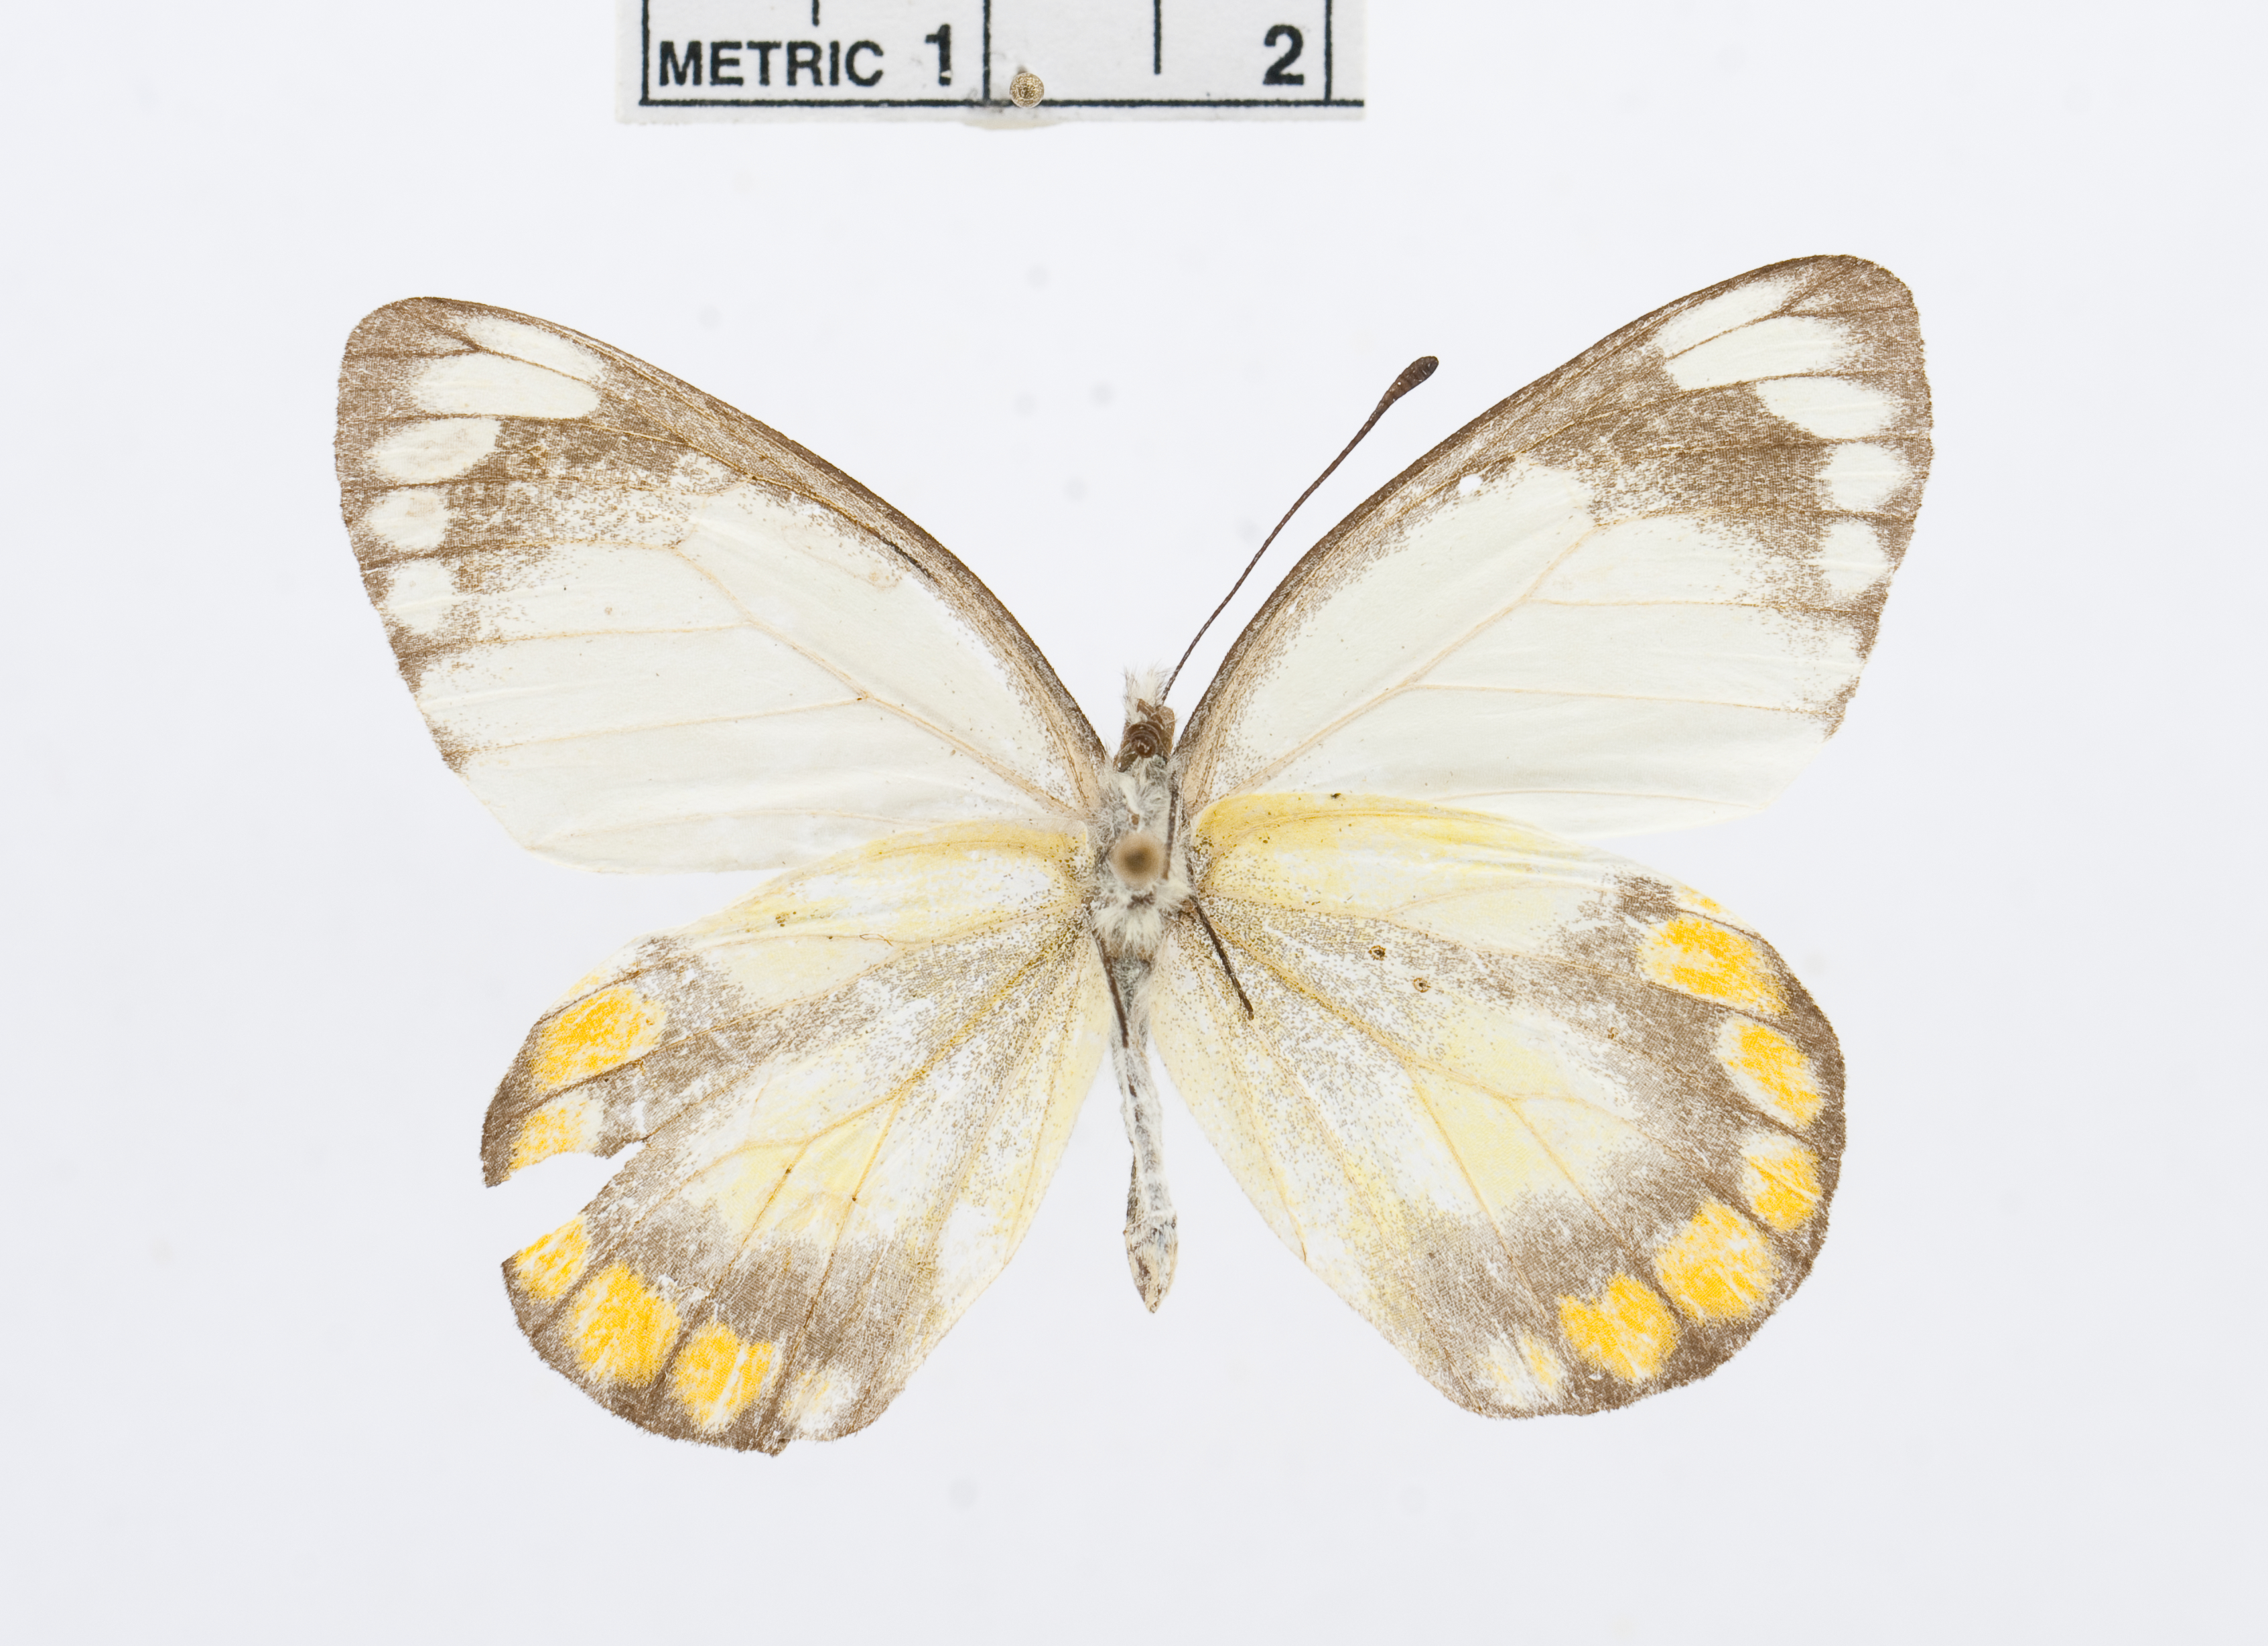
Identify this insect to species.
Delias alberti
